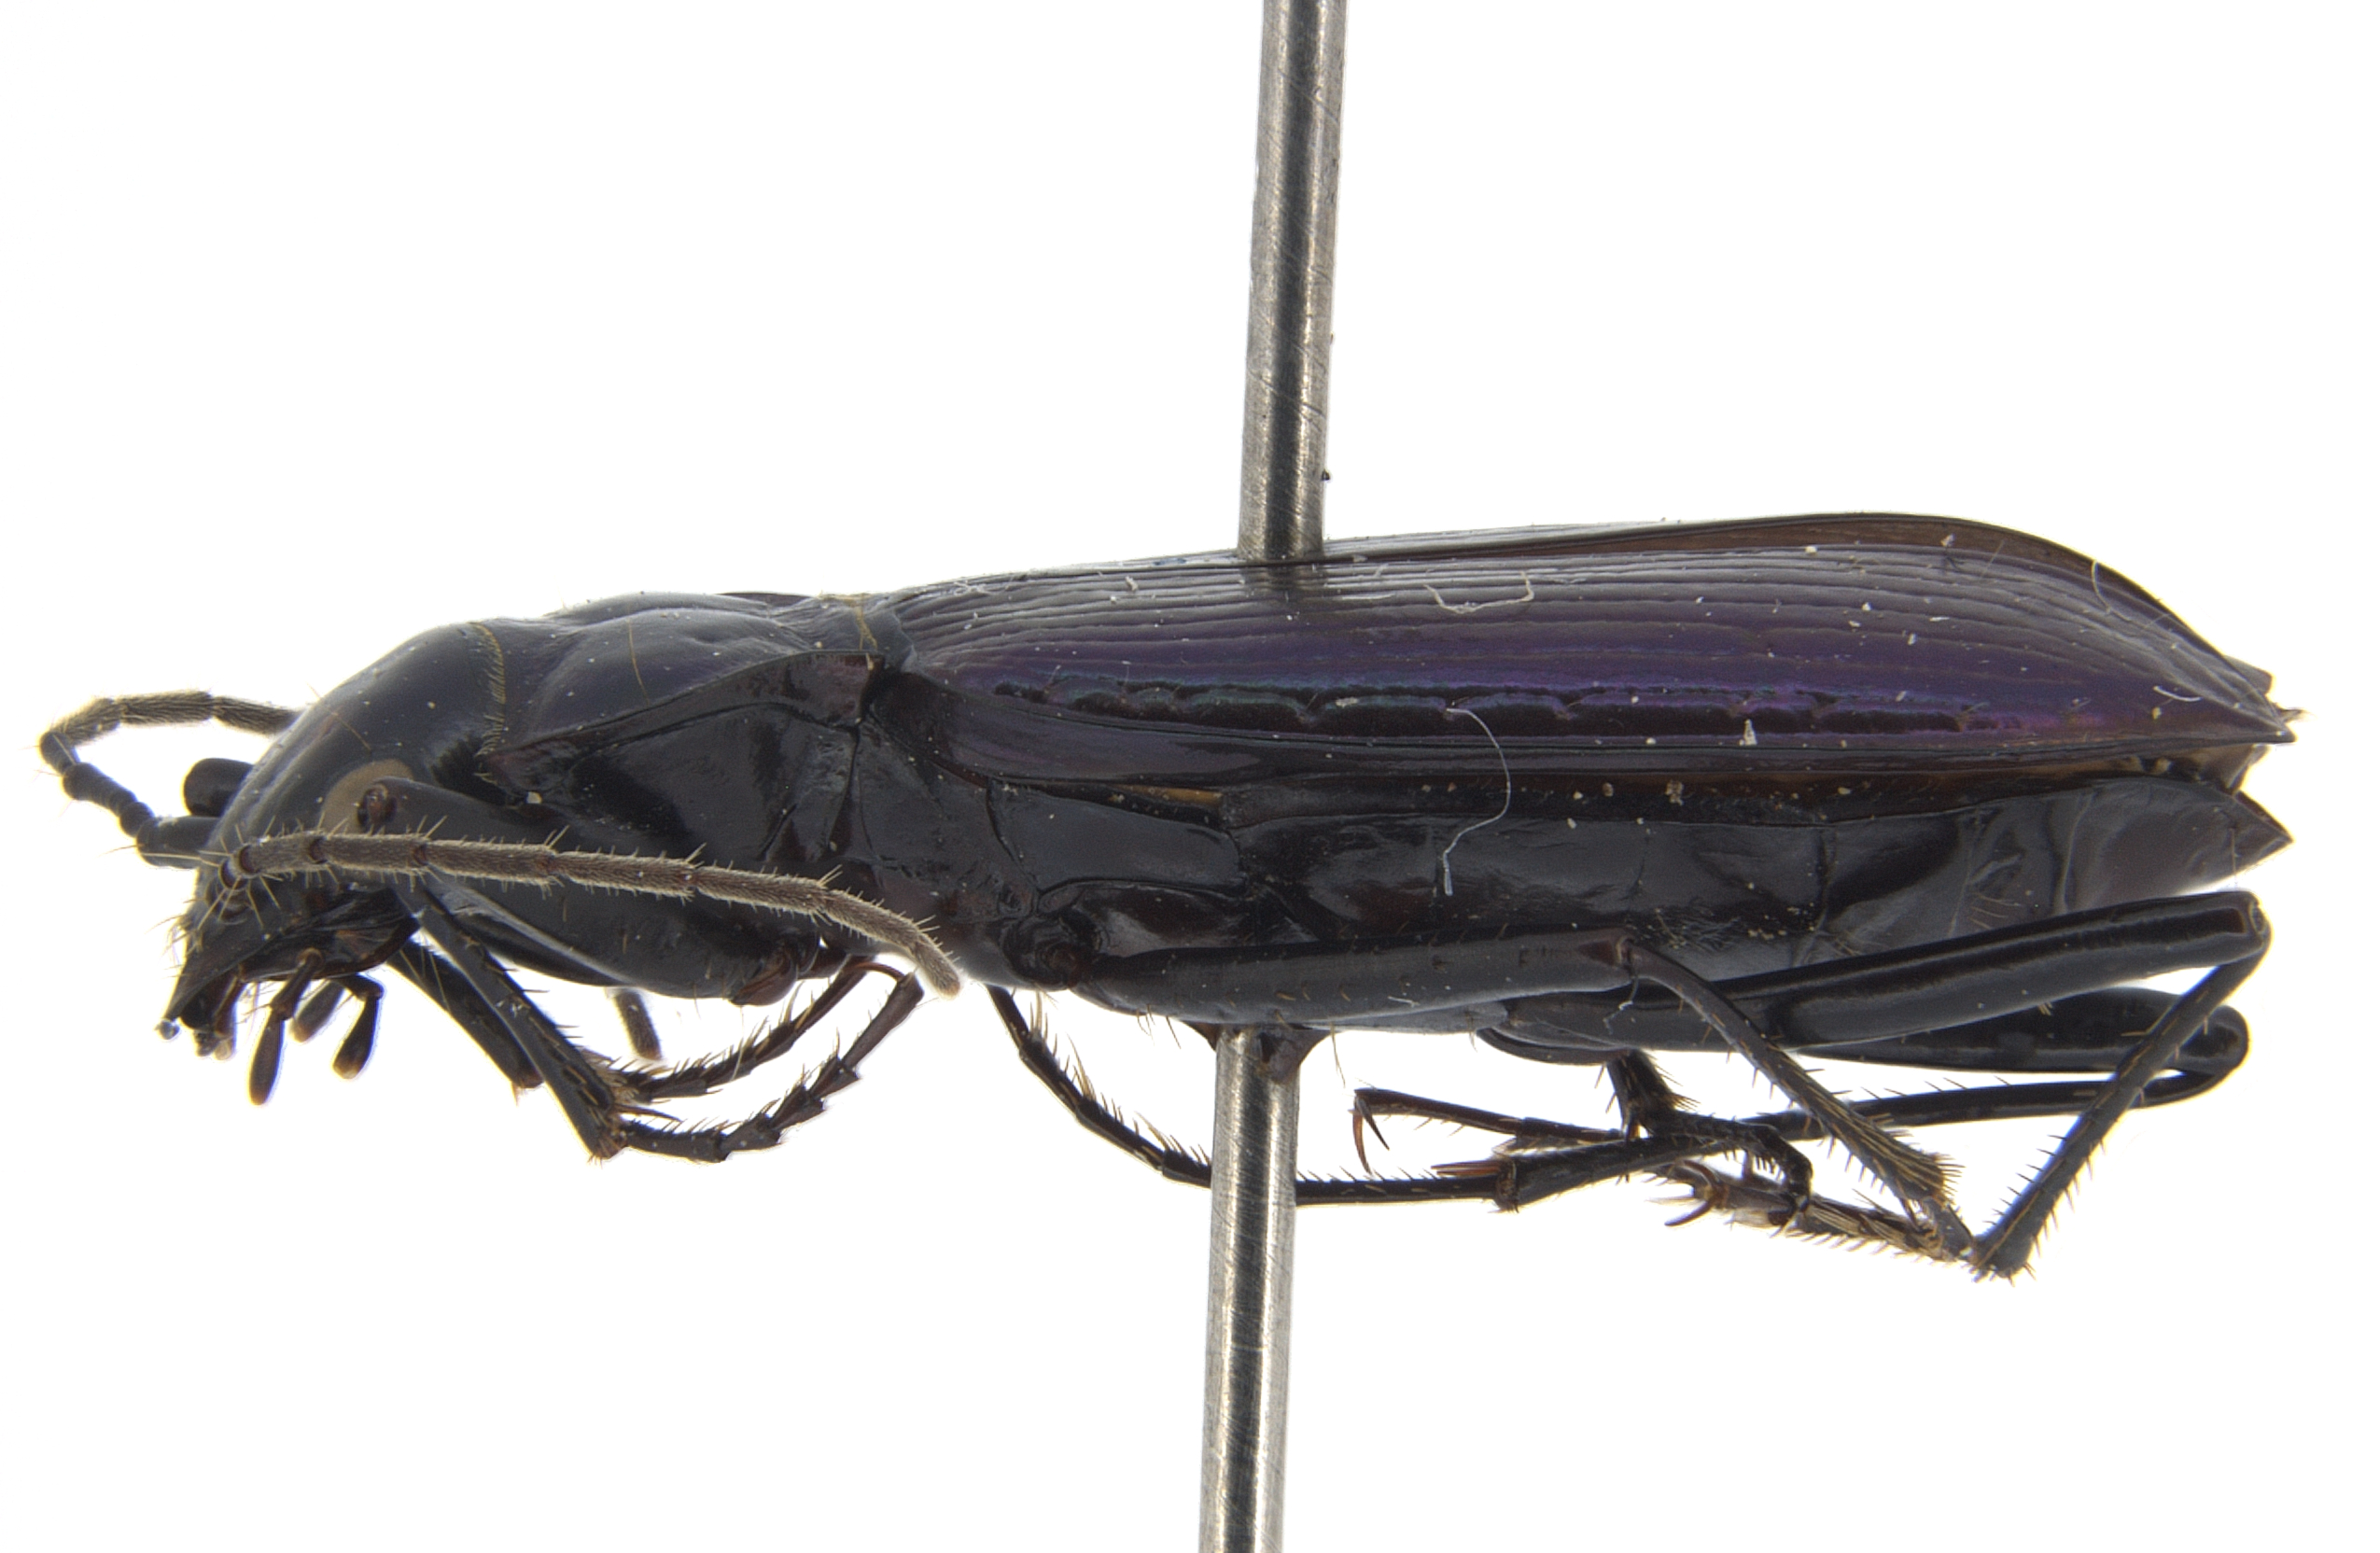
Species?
Nebria purpurata
